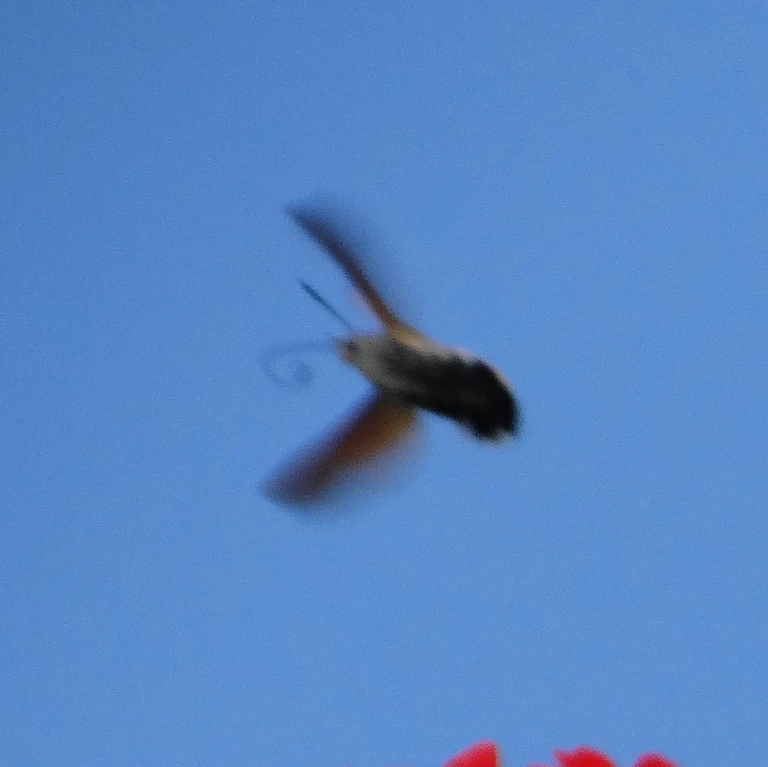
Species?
Macroglossum stellatarum
